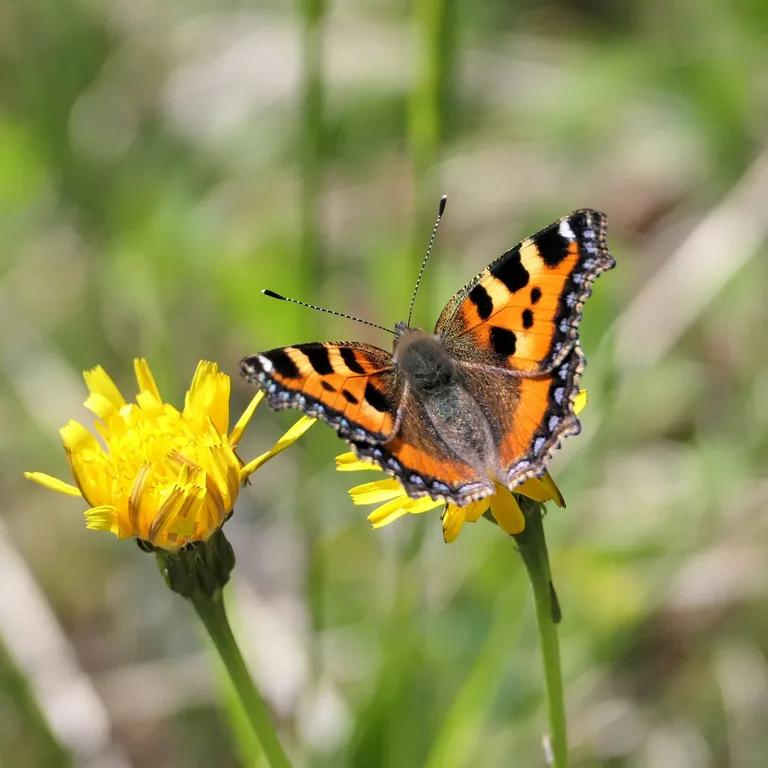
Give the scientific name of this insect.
Aglais urticae
